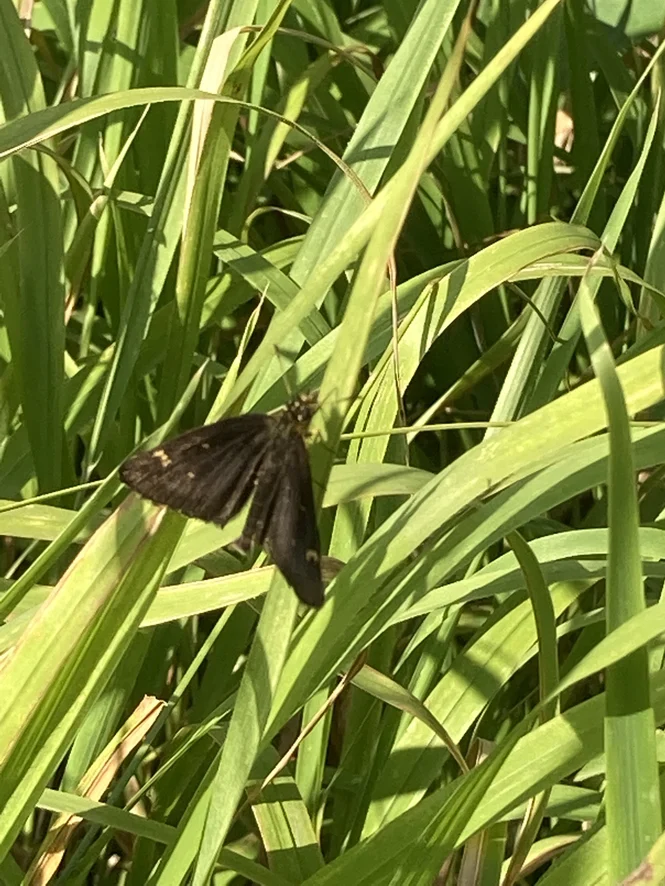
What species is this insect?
Heteropterus morpheus
